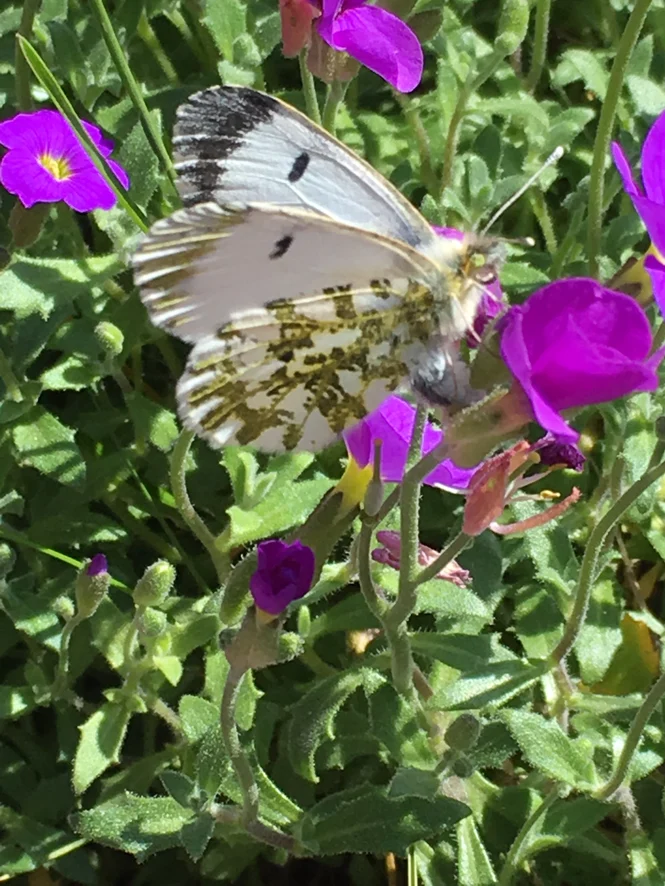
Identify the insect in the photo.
Anthocharis cardamines
